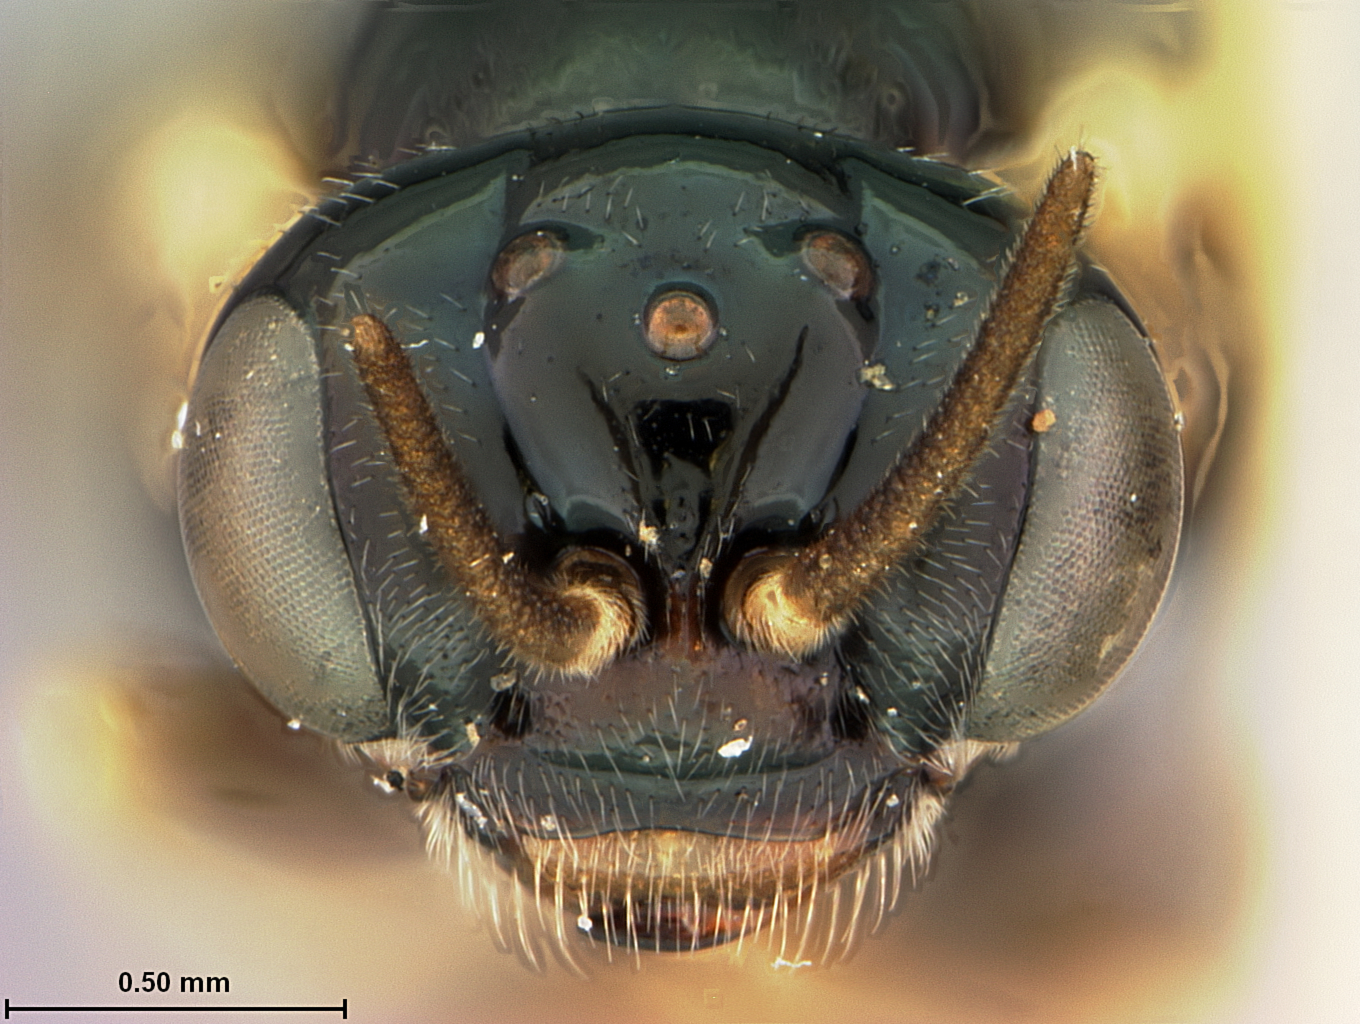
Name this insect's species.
Ptenus modestius
